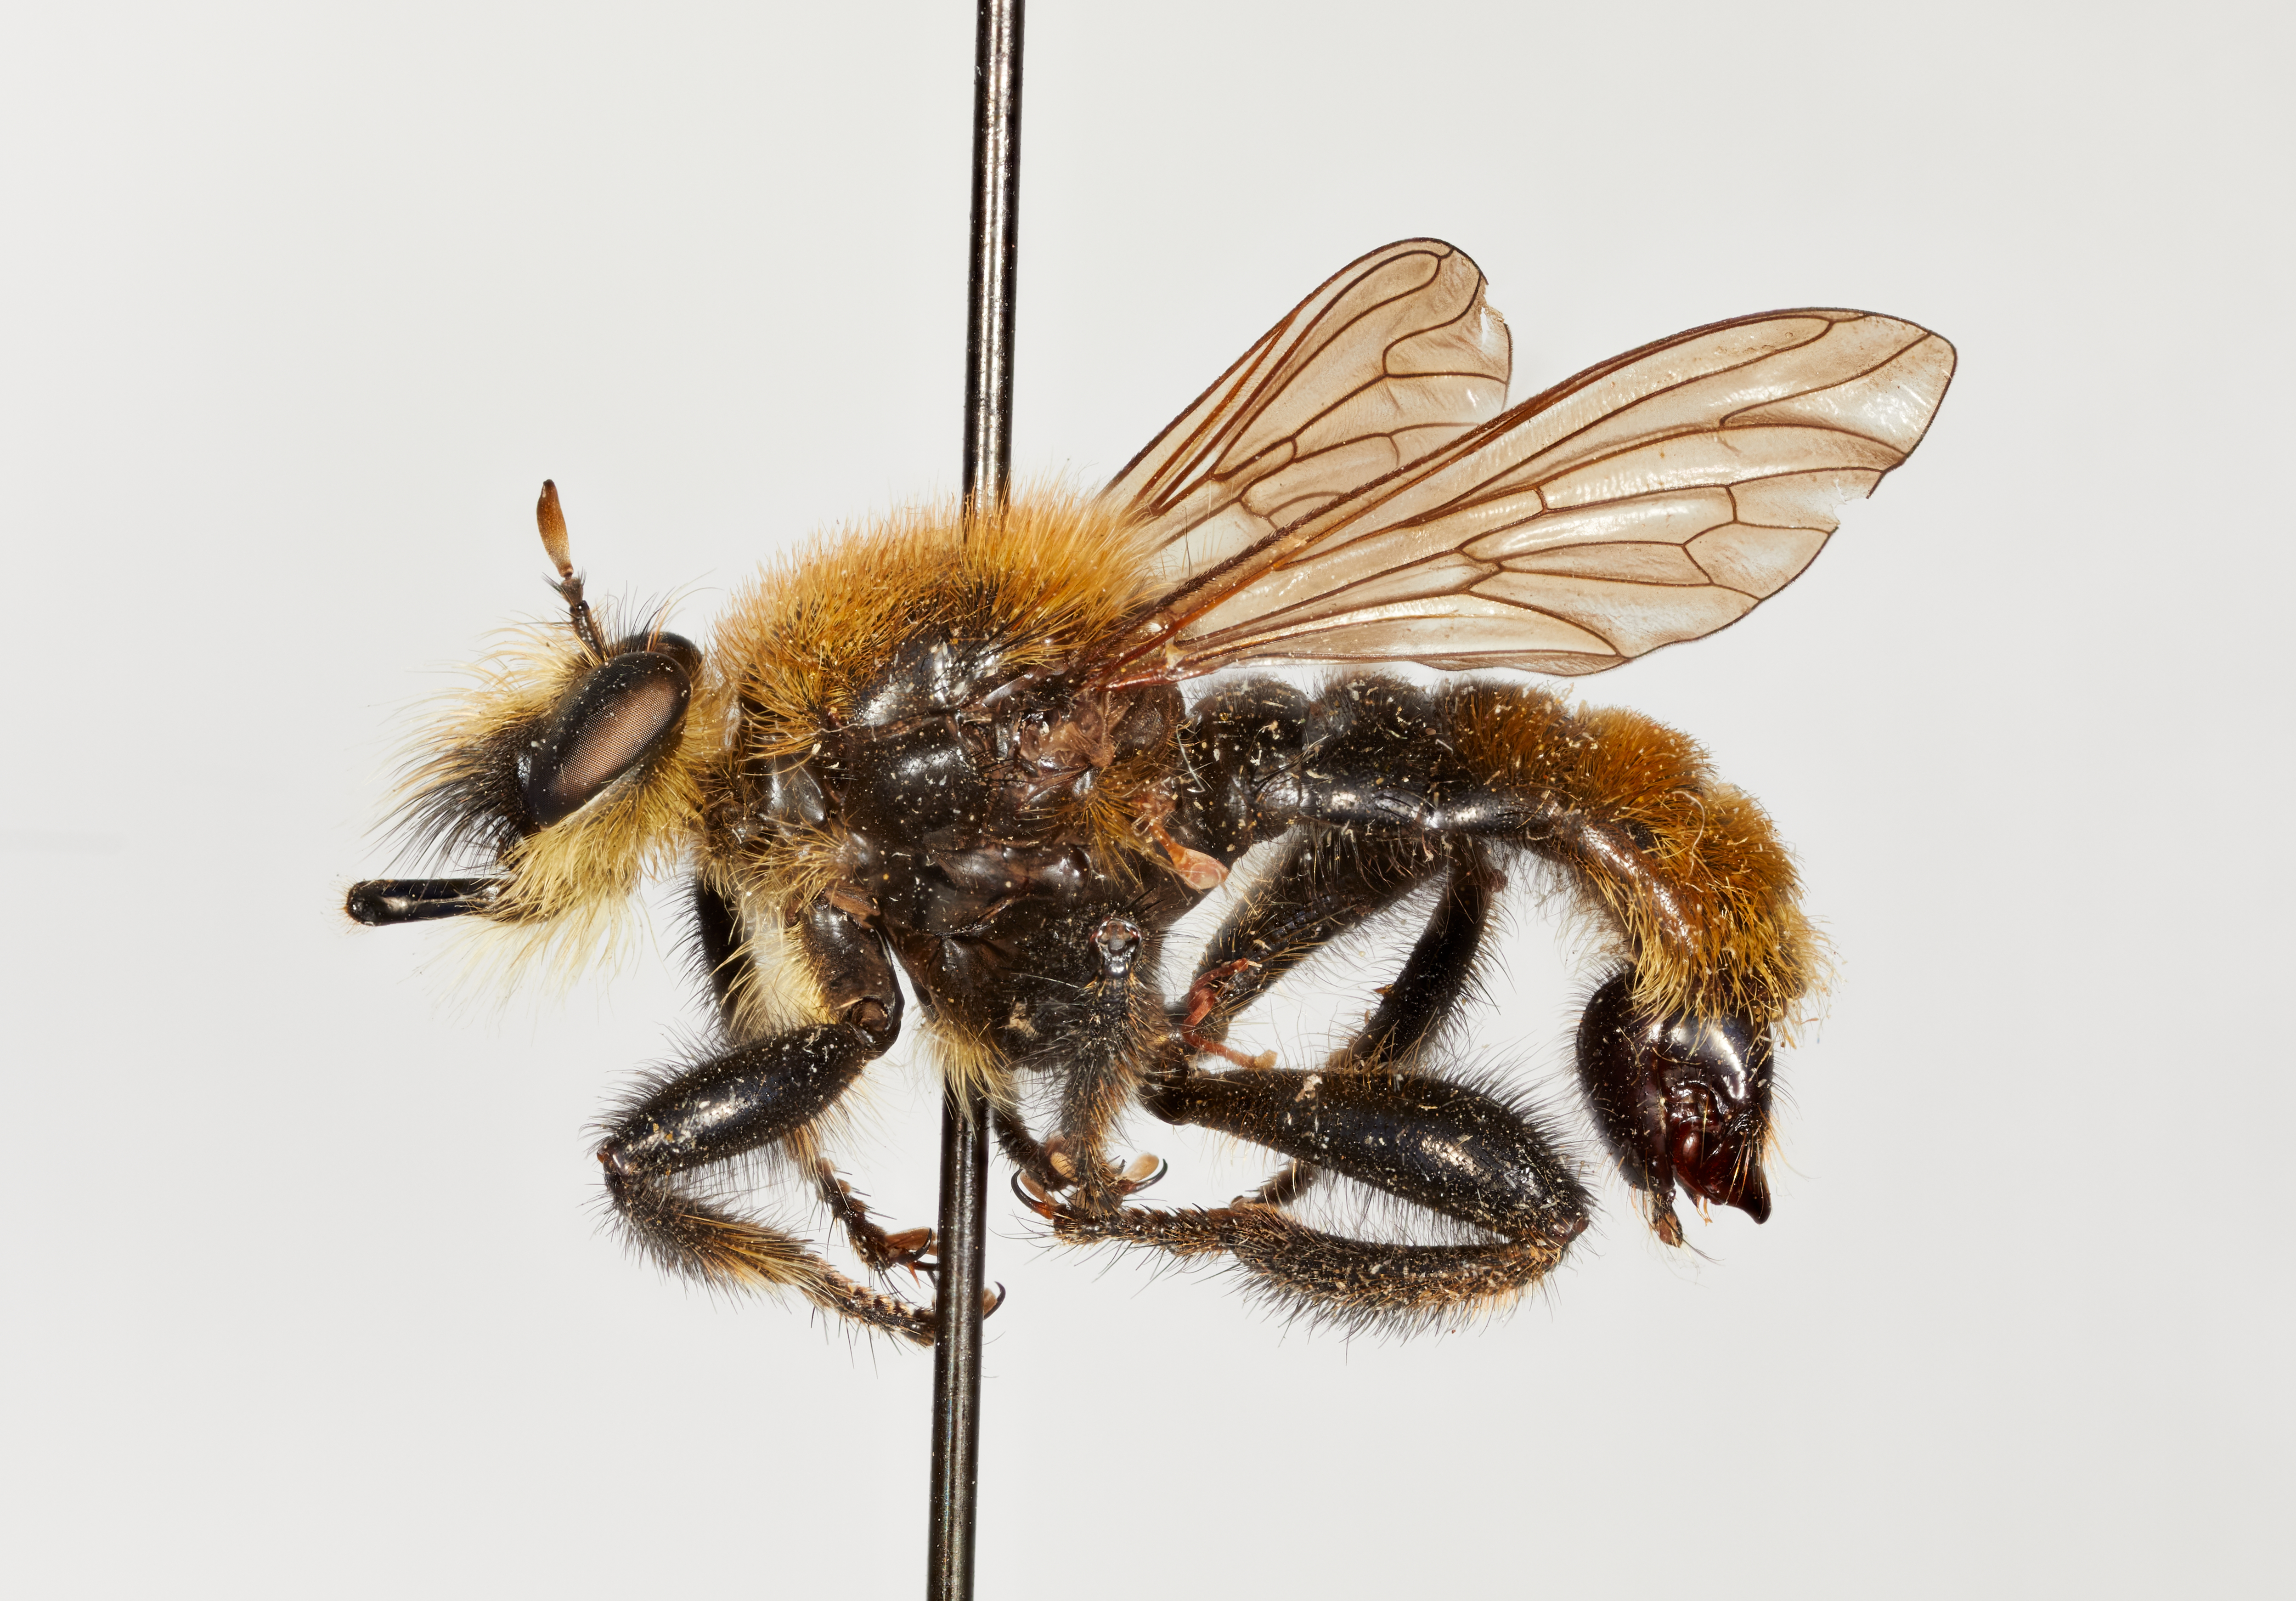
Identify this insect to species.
Bombomima royalensis
